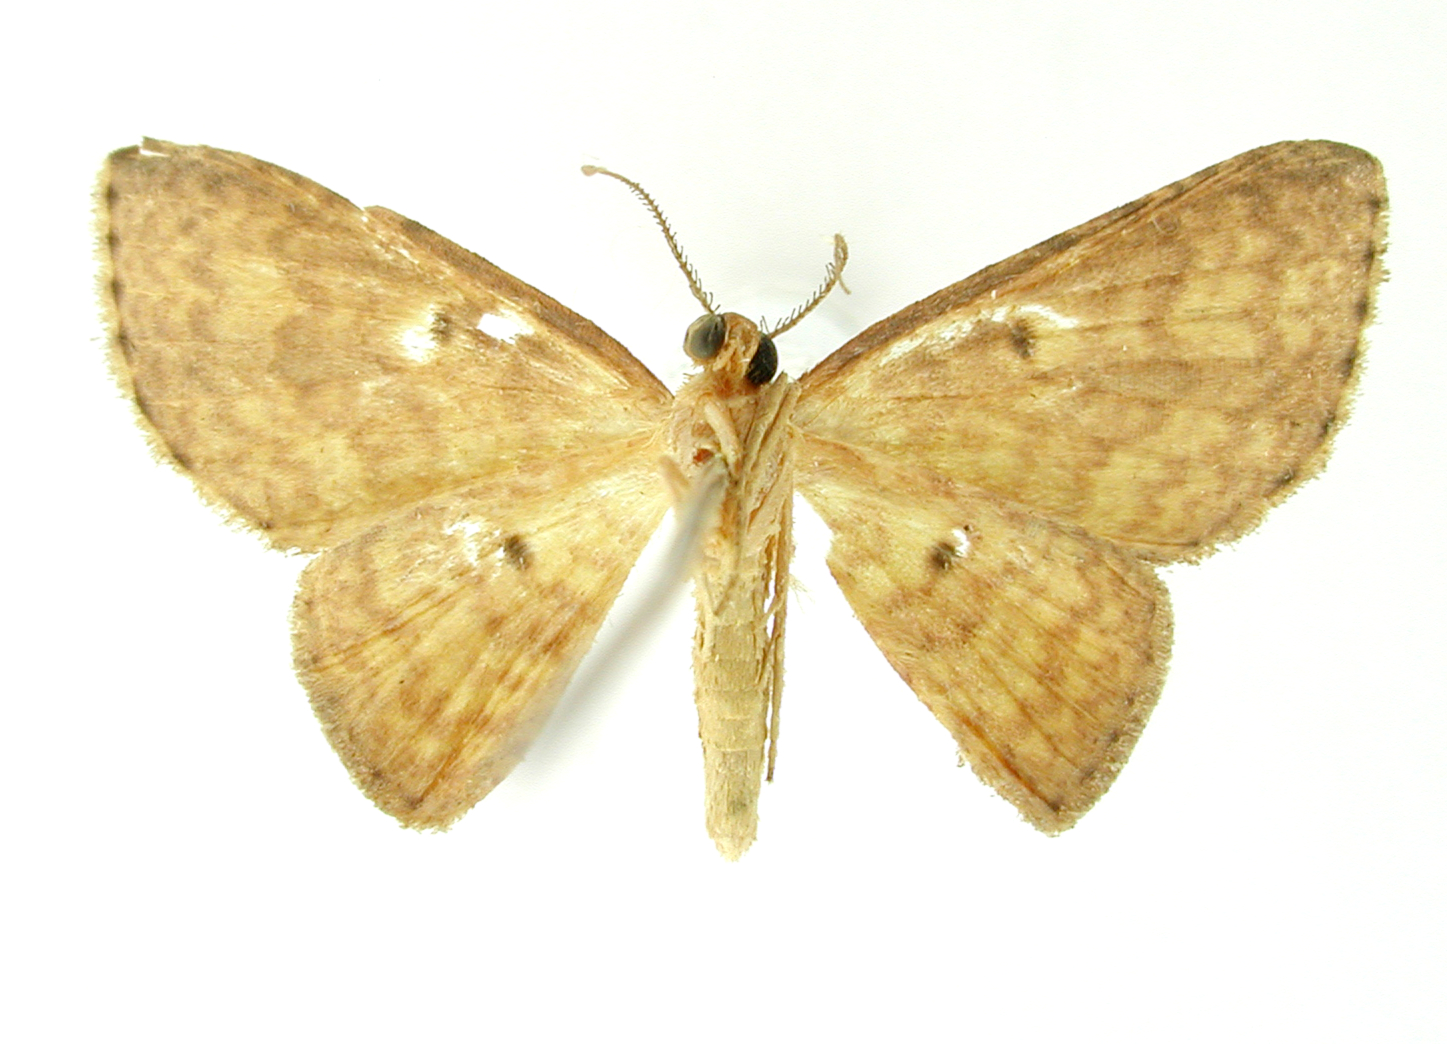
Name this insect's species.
Coenocalpe elongata
